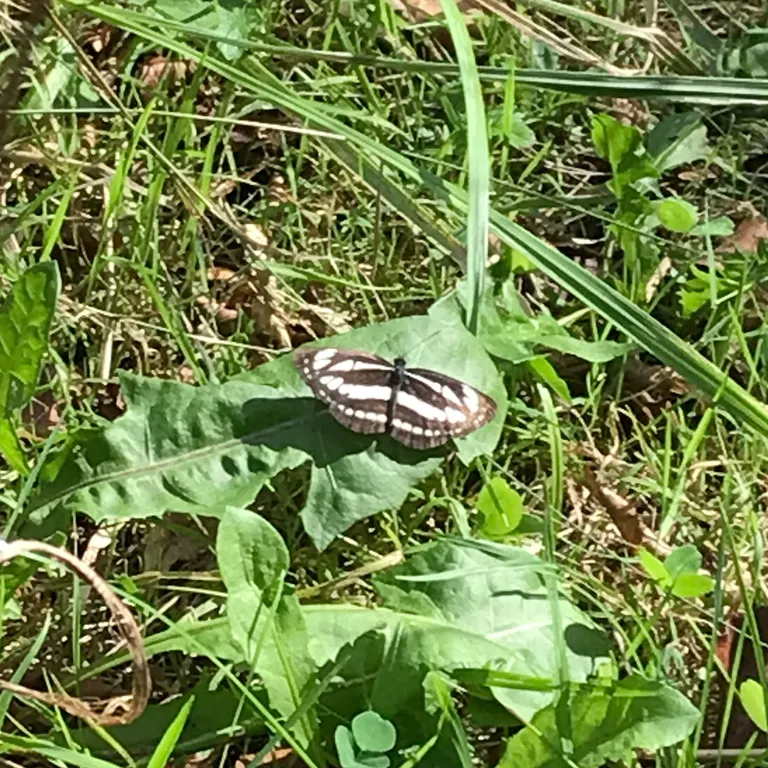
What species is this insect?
Neptis sappho
